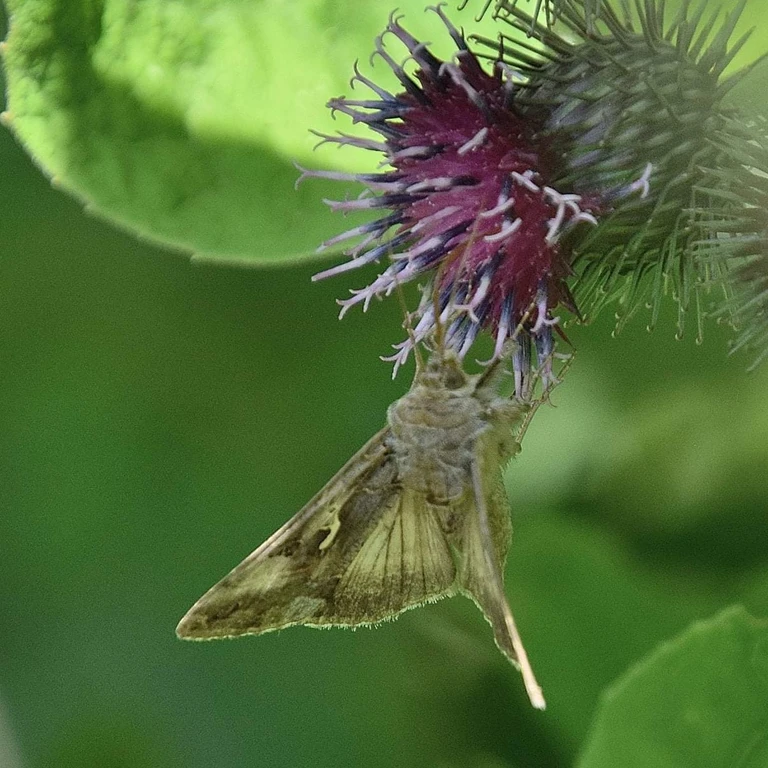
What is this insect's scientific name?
Autographa gamma
